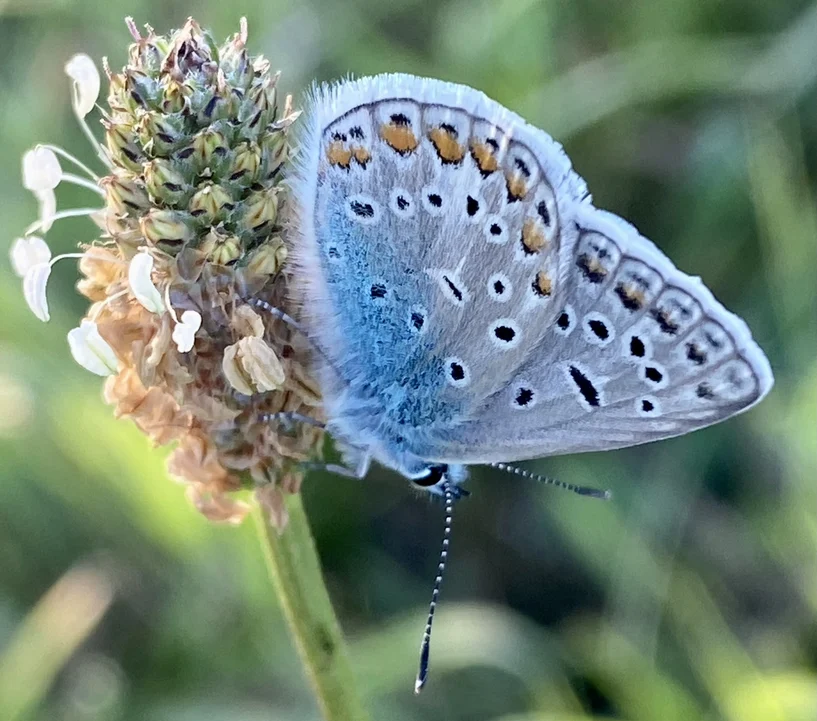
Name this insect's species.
Polyommatus icarus
